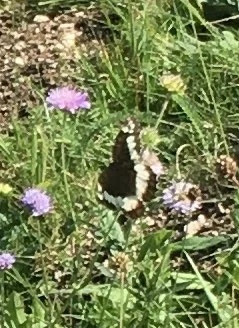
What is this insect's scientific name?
Brintesia circe
